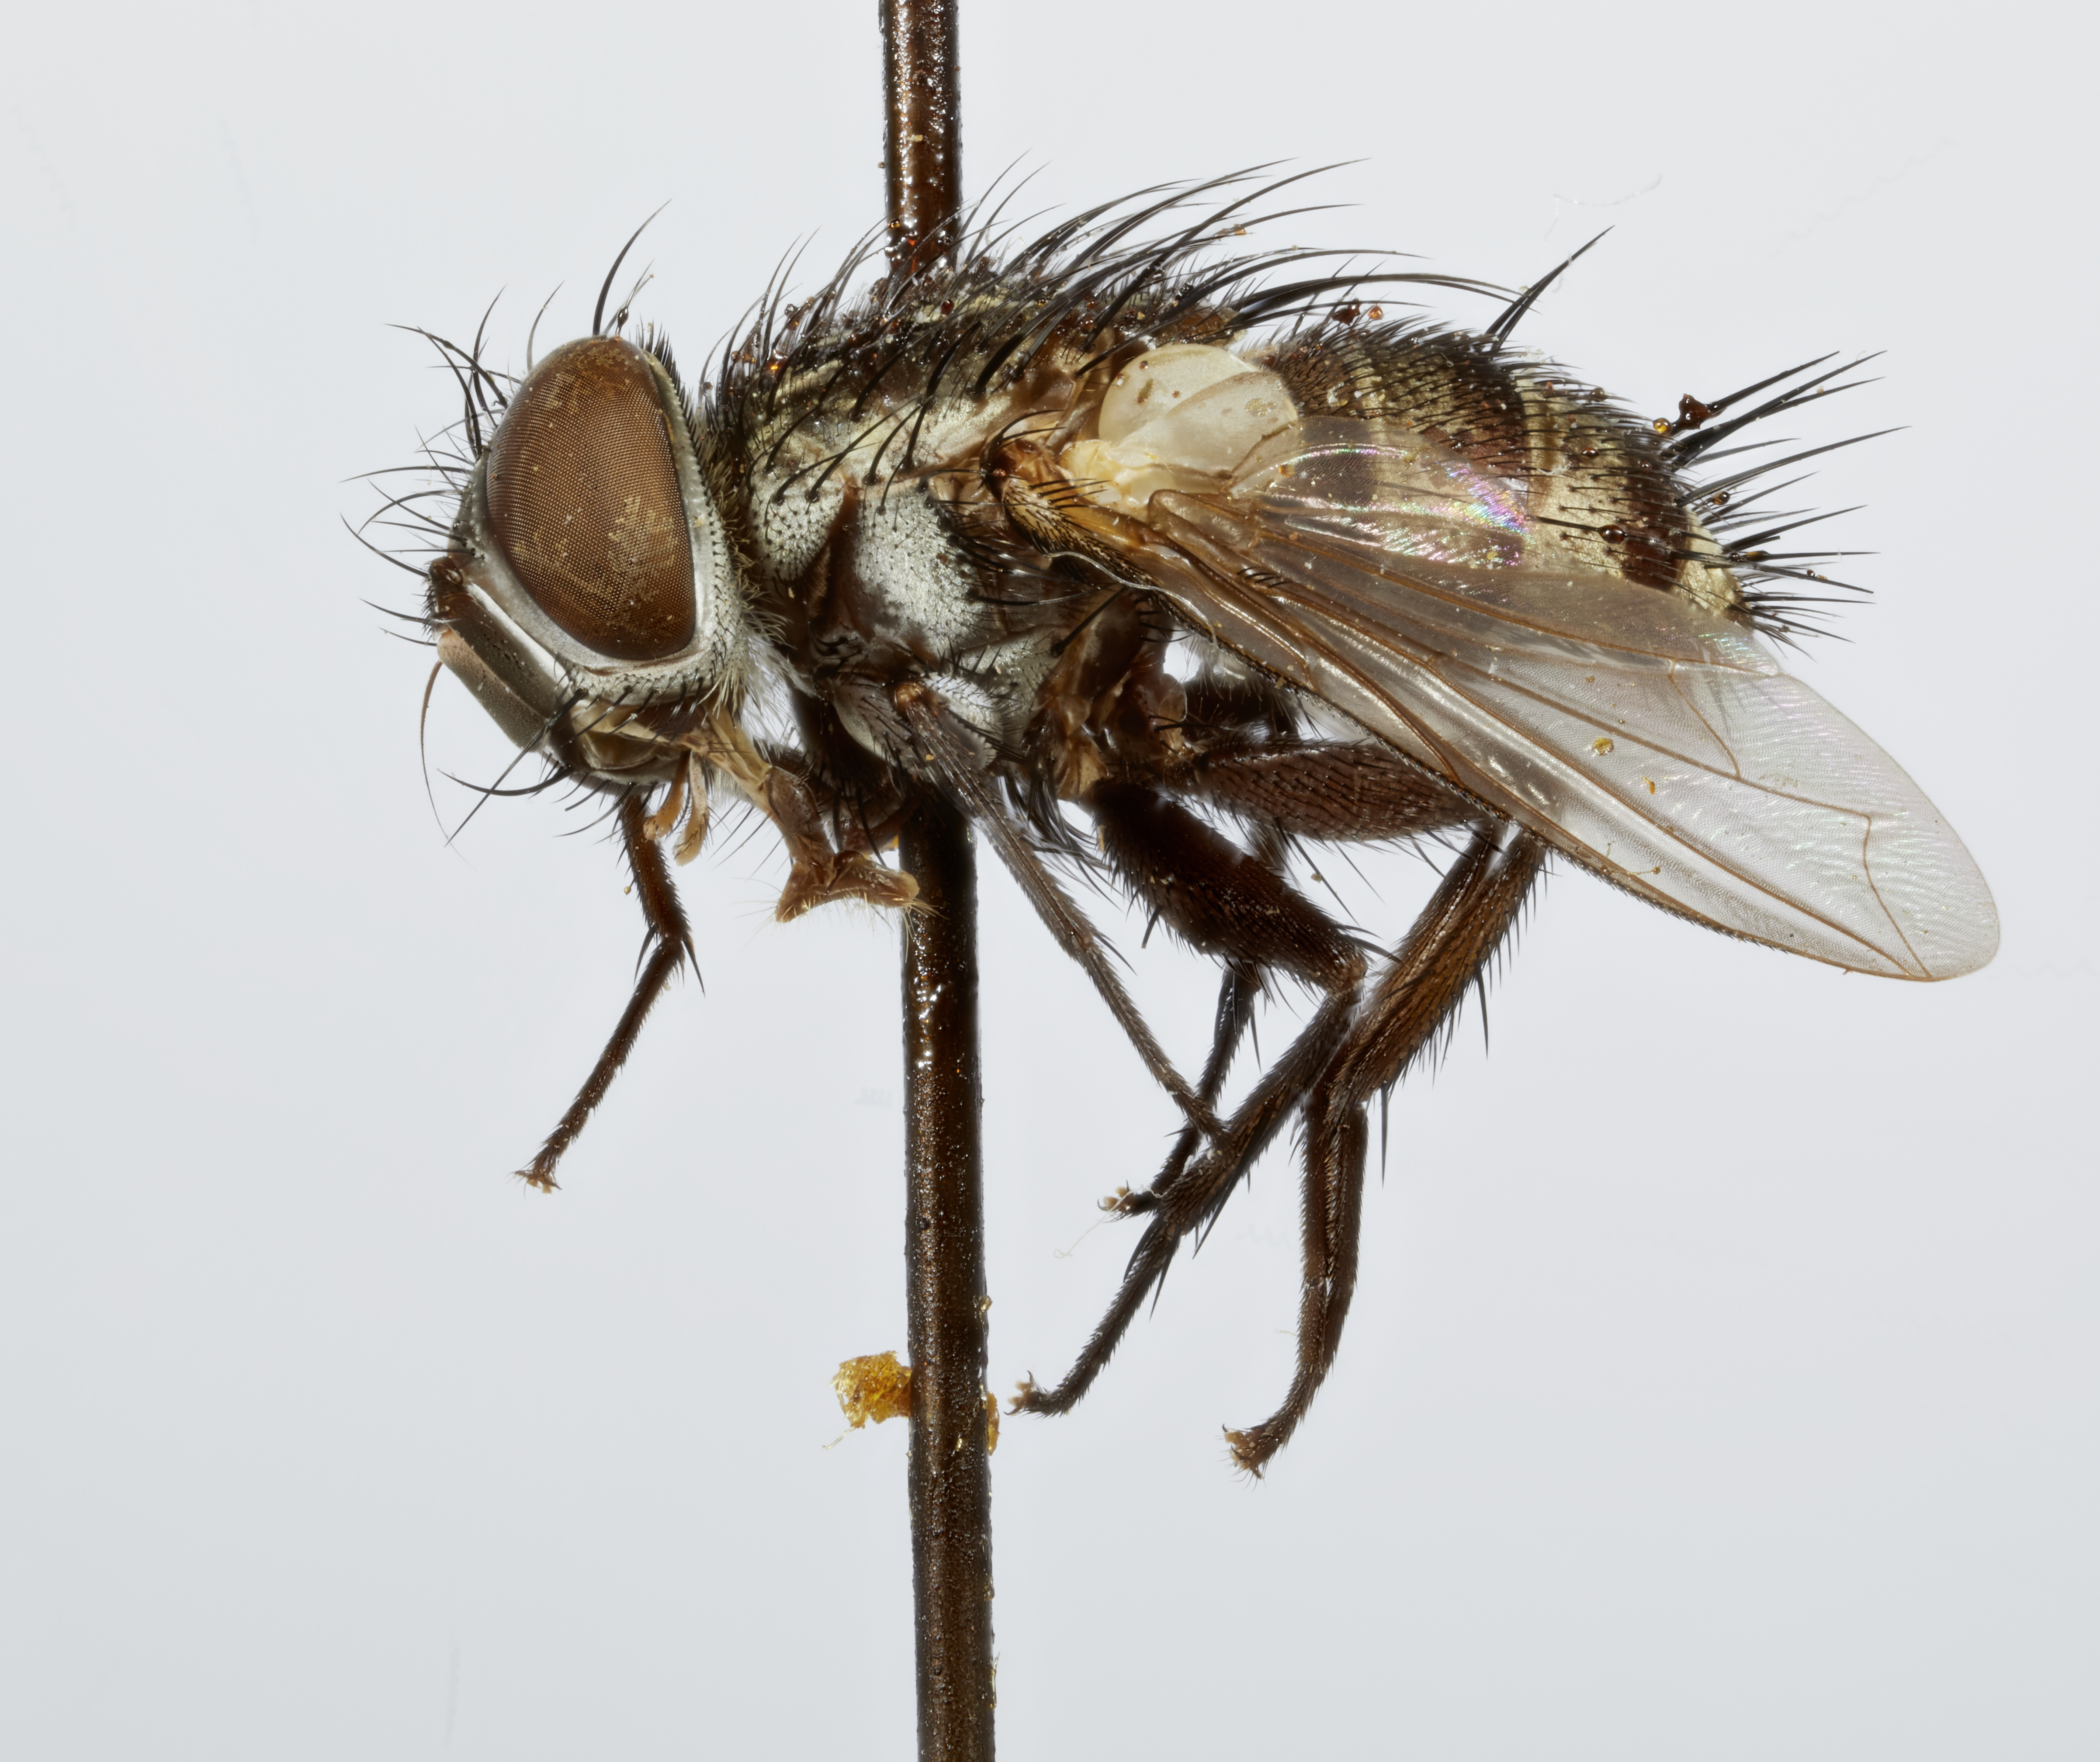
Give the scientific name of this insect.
Carceliodoria palpalis
